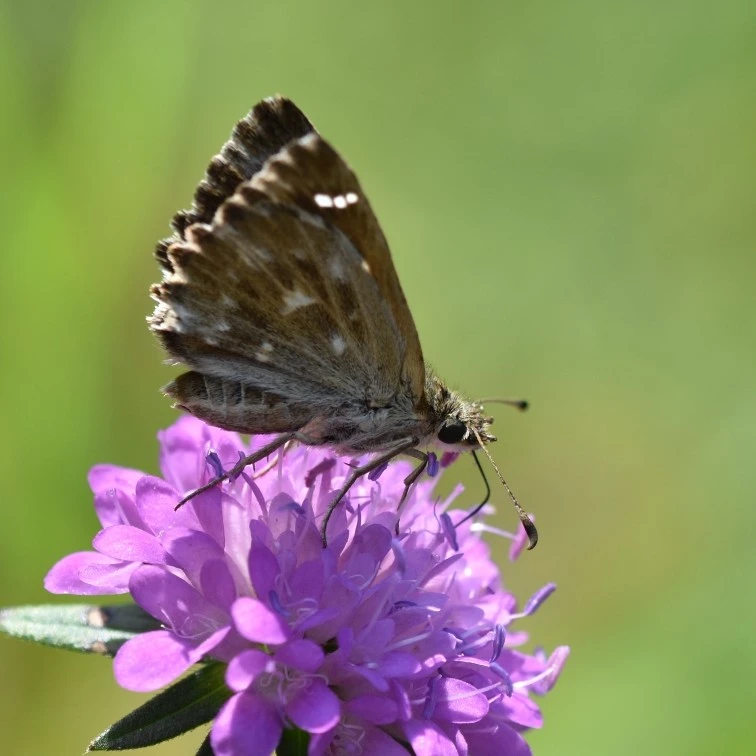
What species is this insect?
Carcharodus alceae
